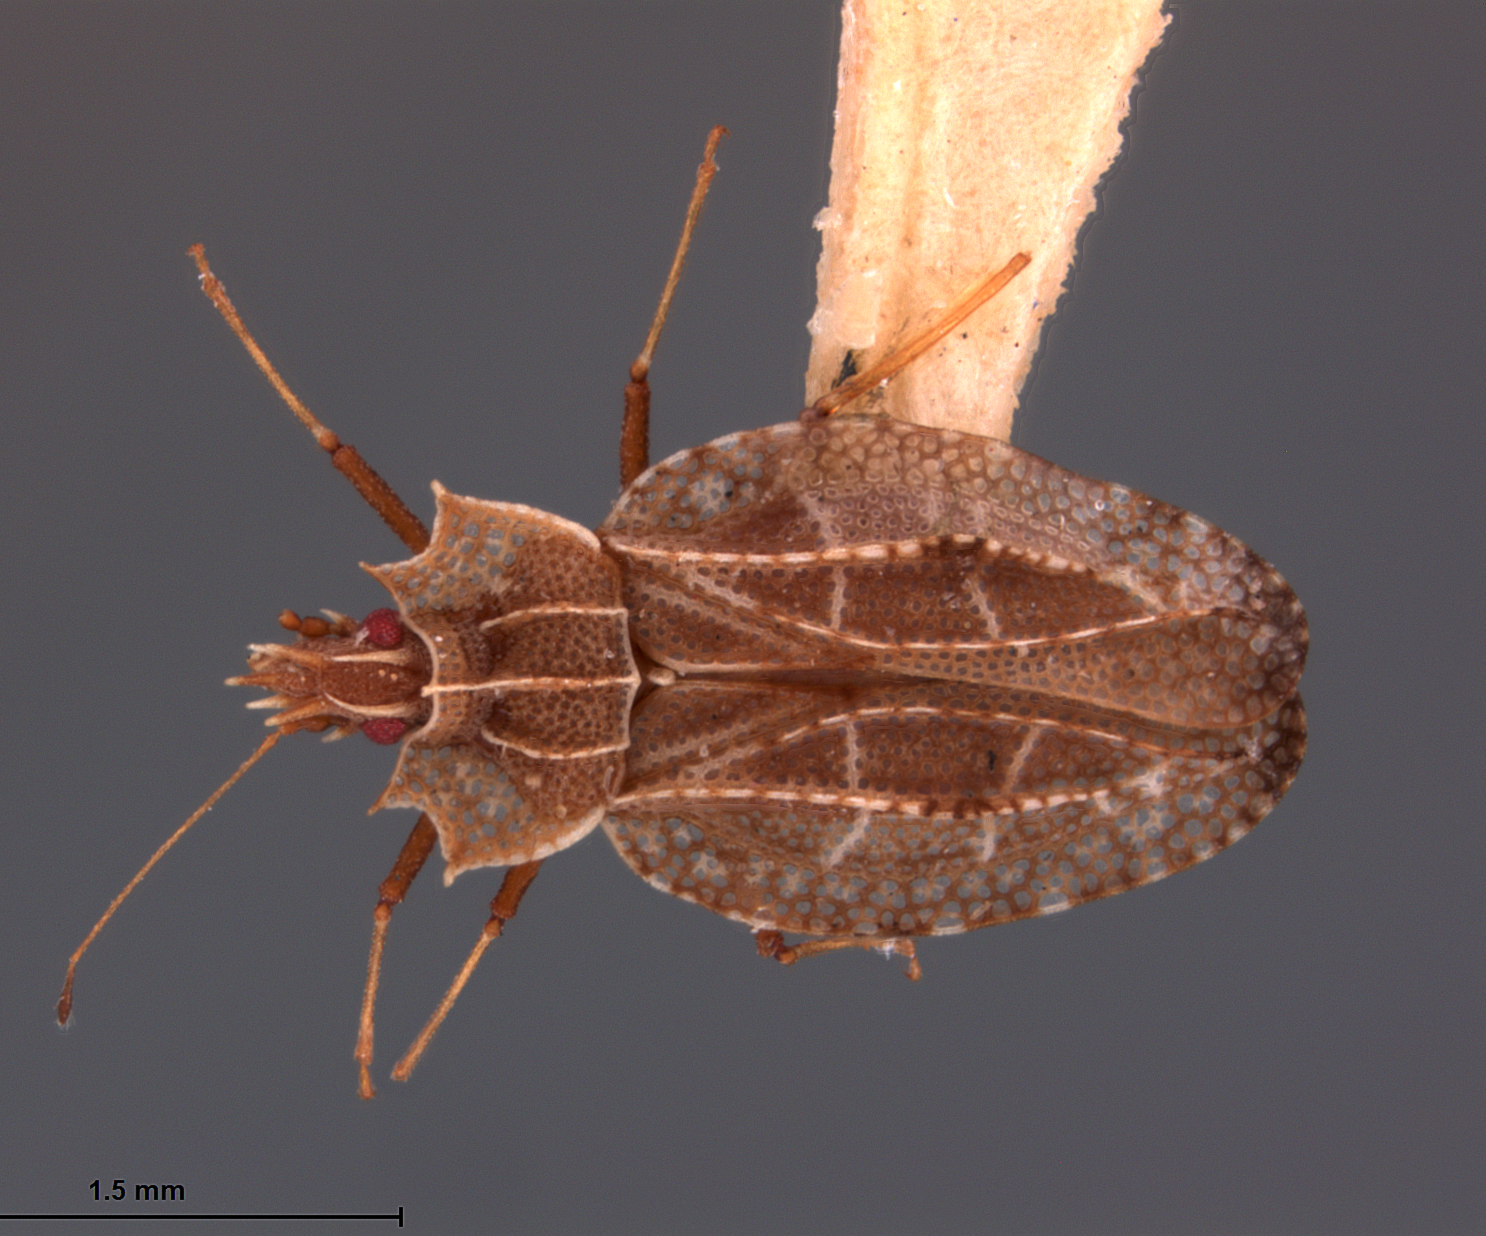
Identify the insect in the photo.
Phatnoma togularis
